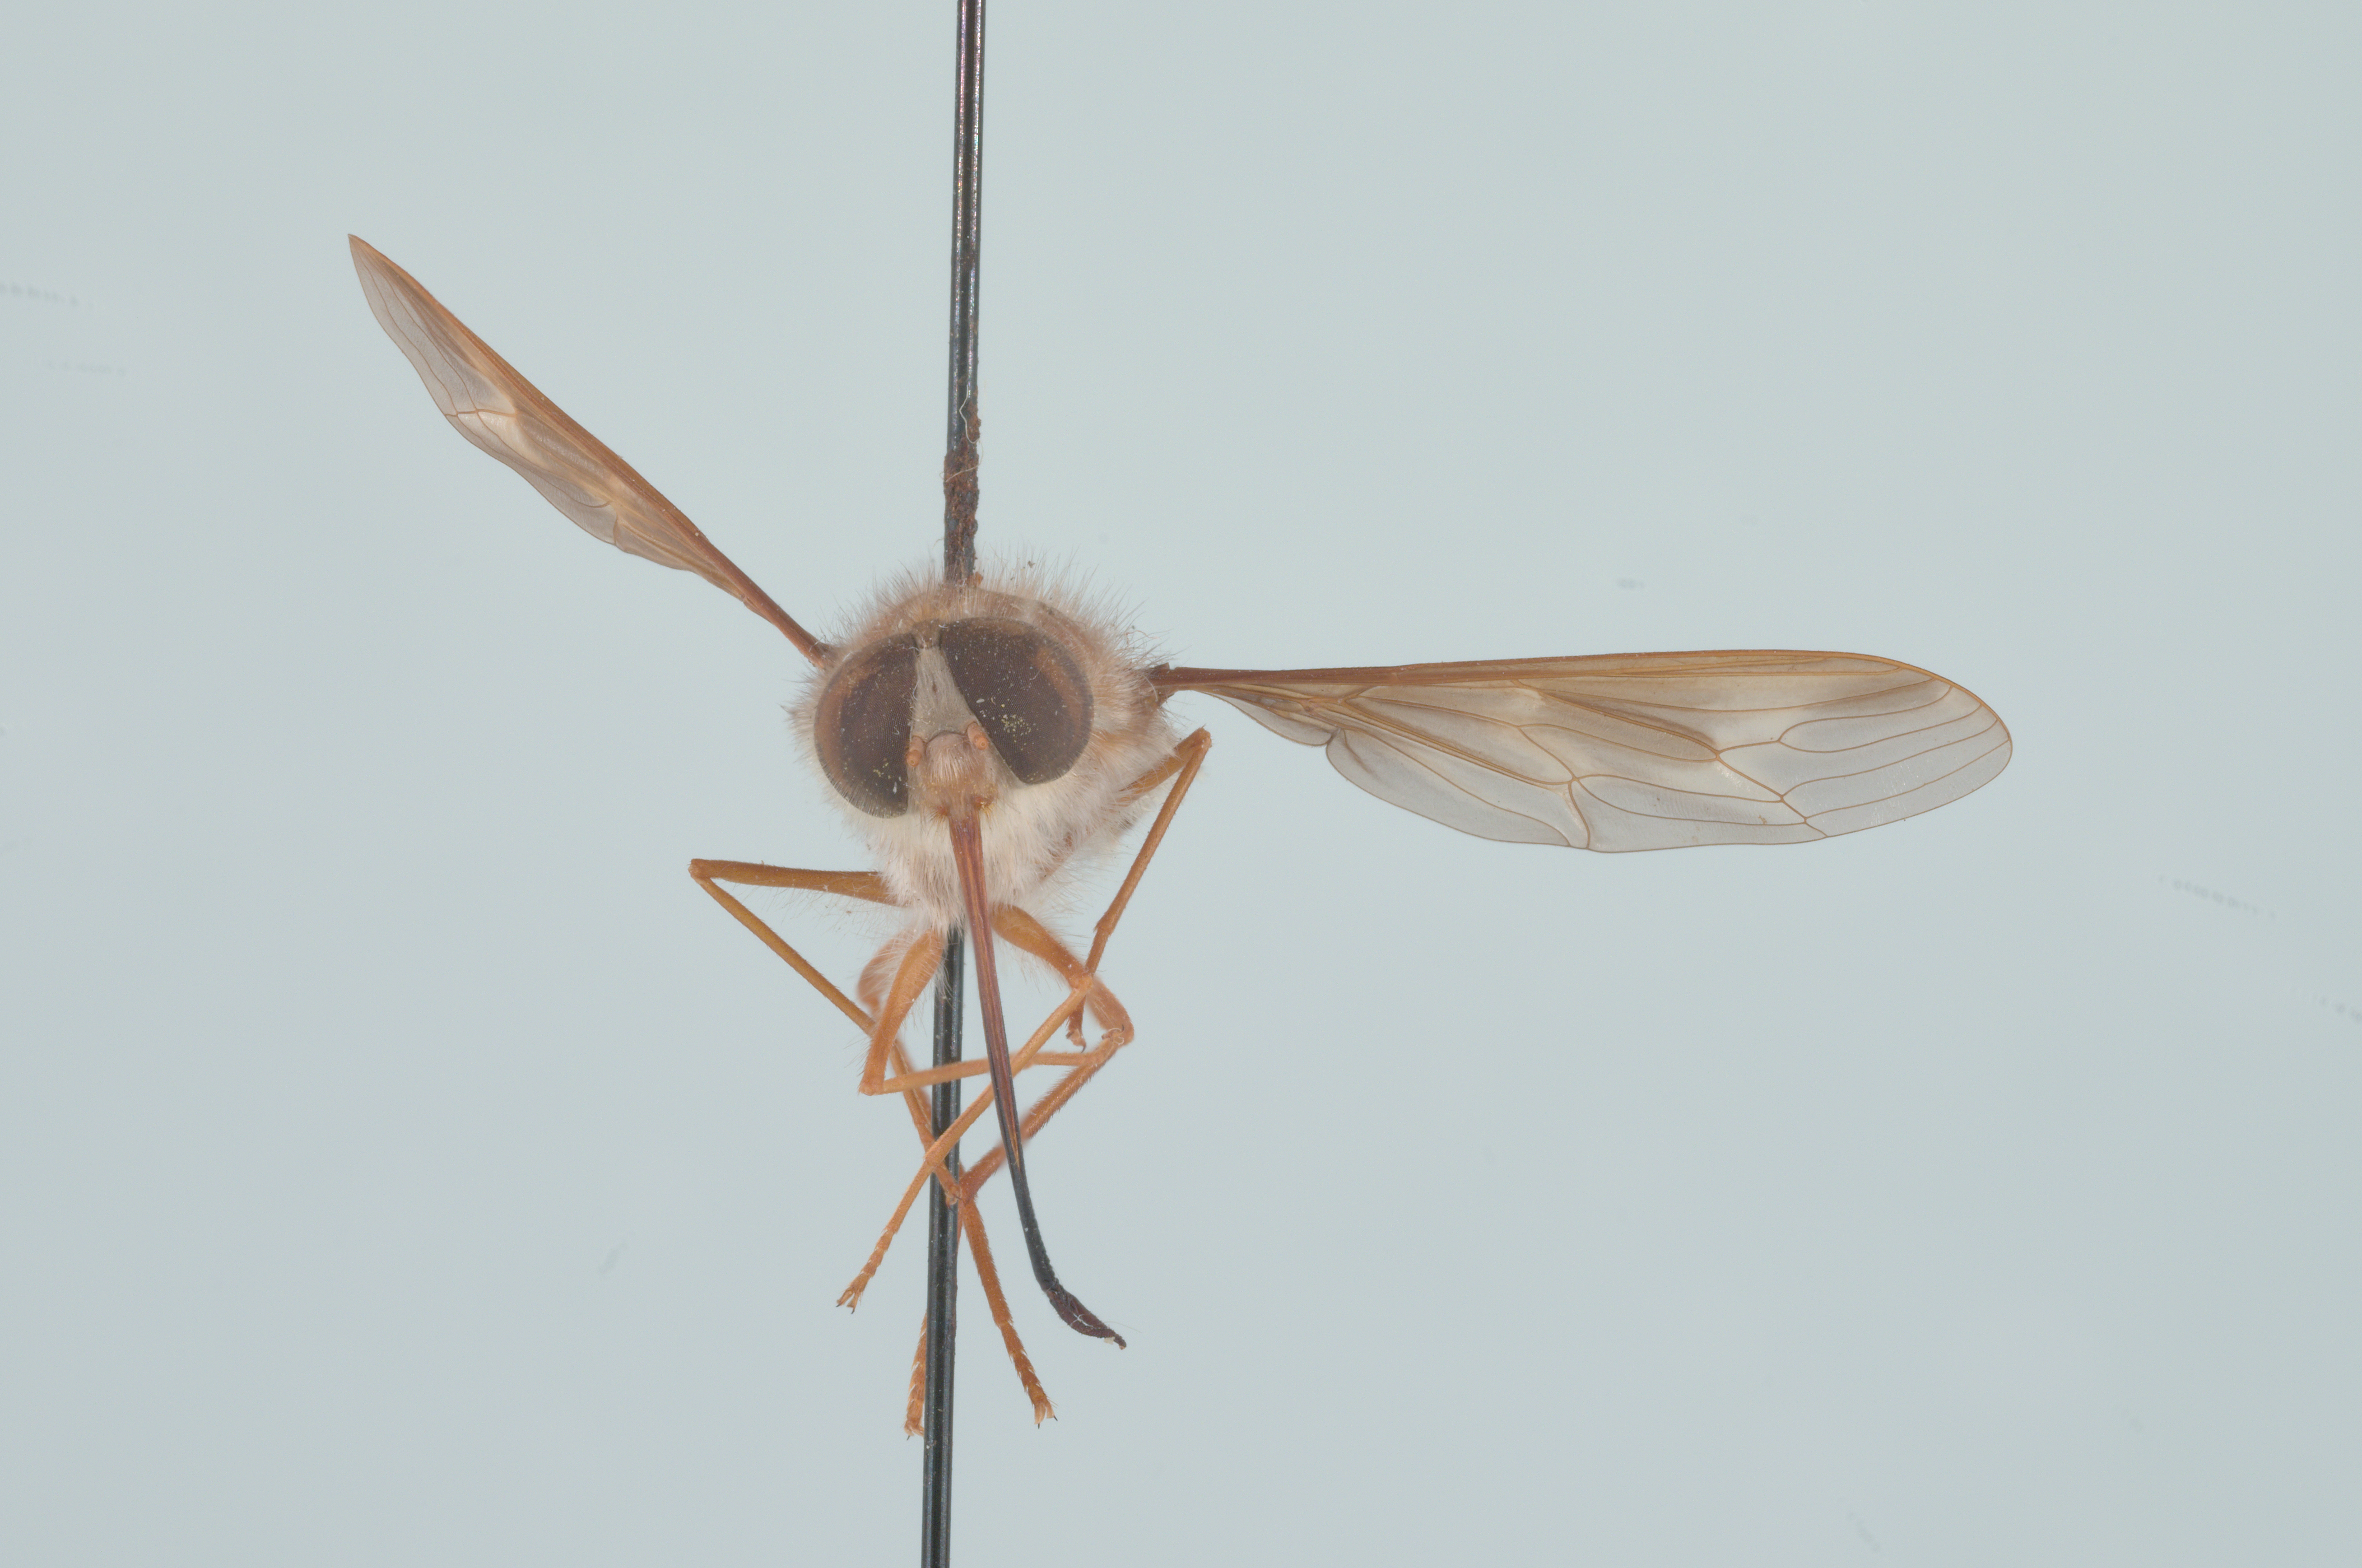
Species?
Hirmoneura nubipennis (also Trichophthalma nubipennis)
